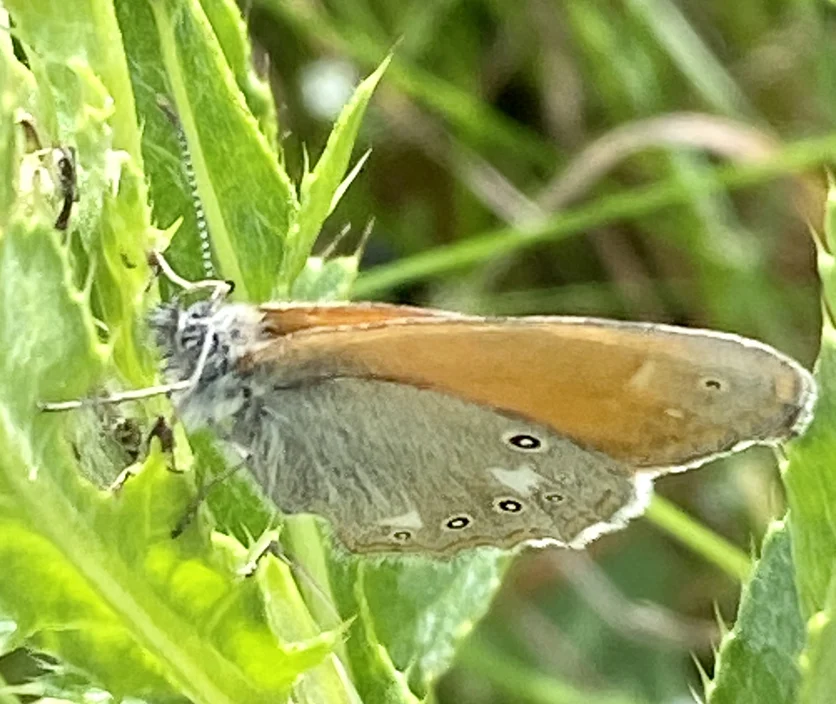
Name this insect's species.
Coenonympha glycerion (also Coenonympha iphis)
